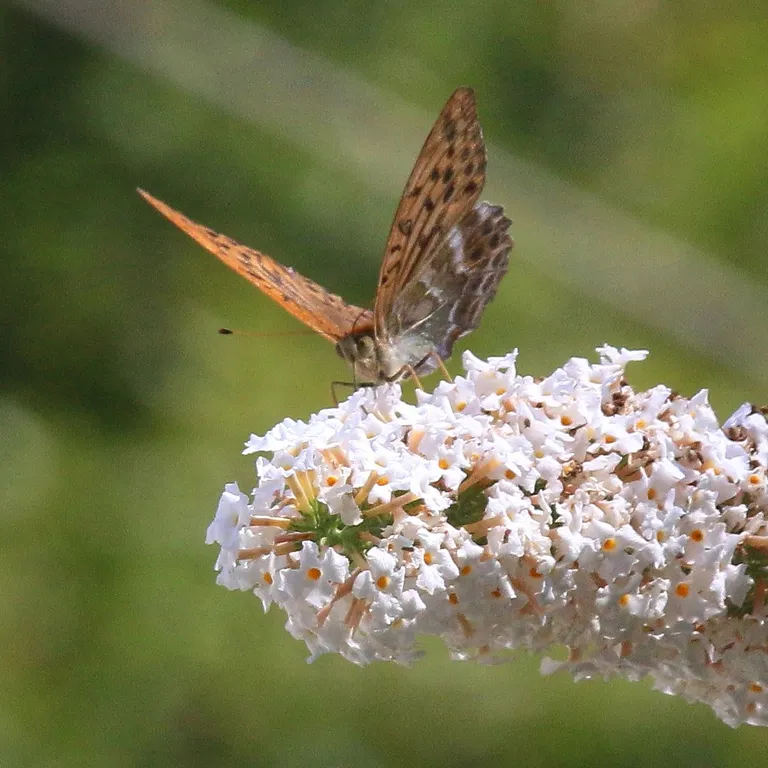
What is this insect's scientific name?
Argynnis paphia
